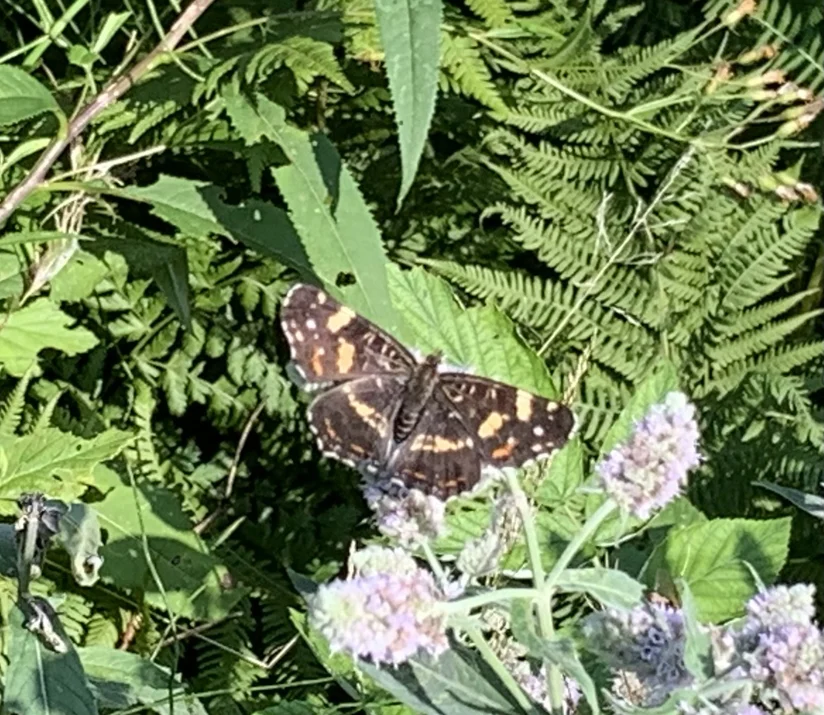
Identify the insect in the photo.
Araschnia levana
